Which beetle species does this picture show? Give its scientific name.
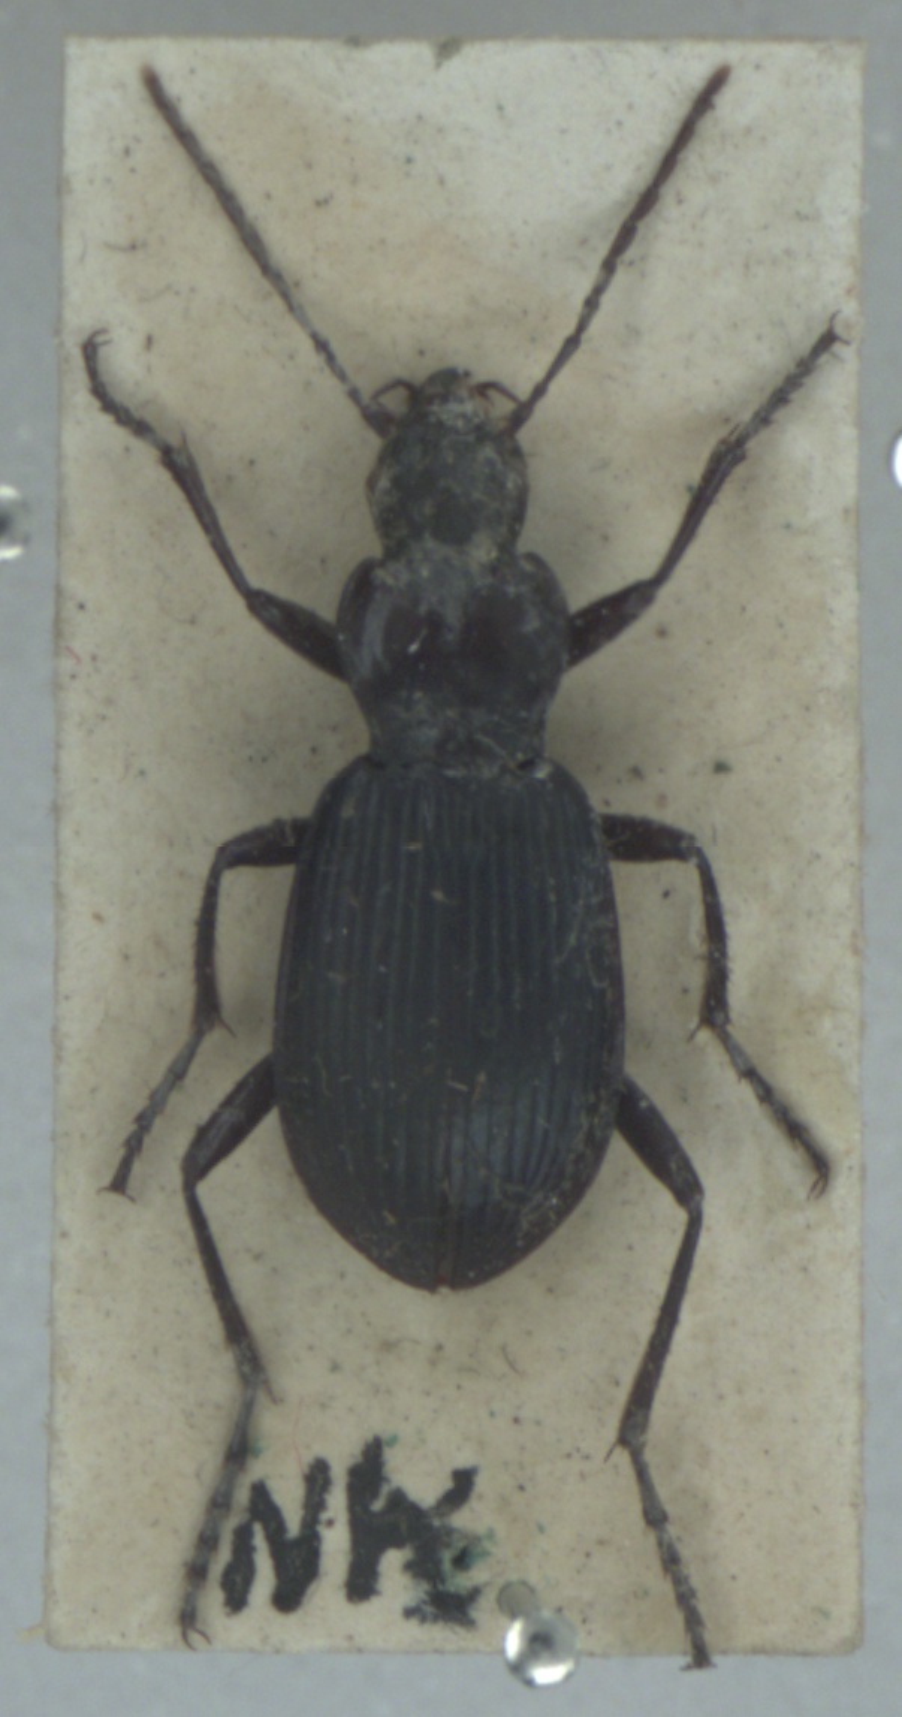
Laemostenus terricola
